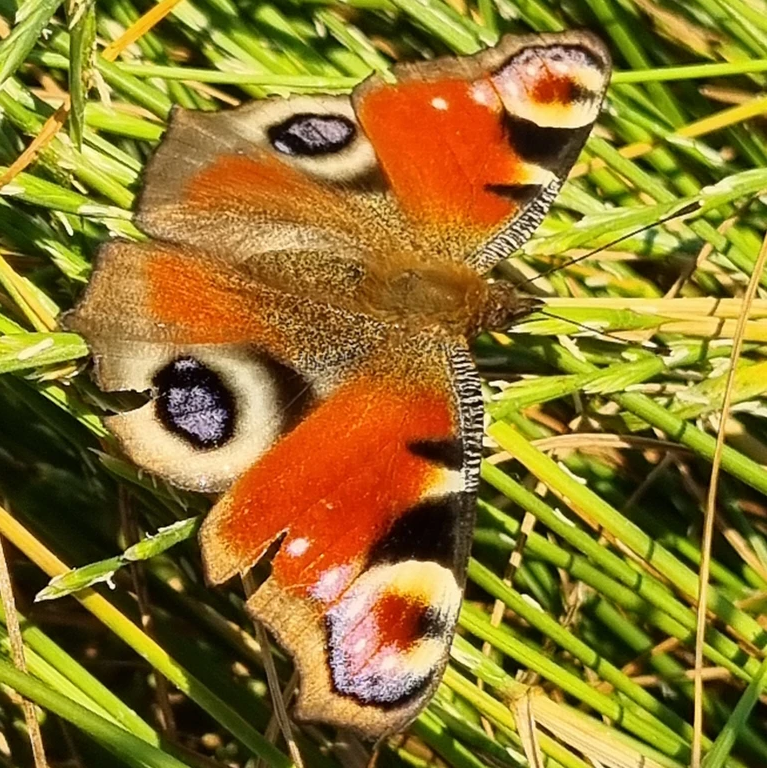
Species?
Aglais io
